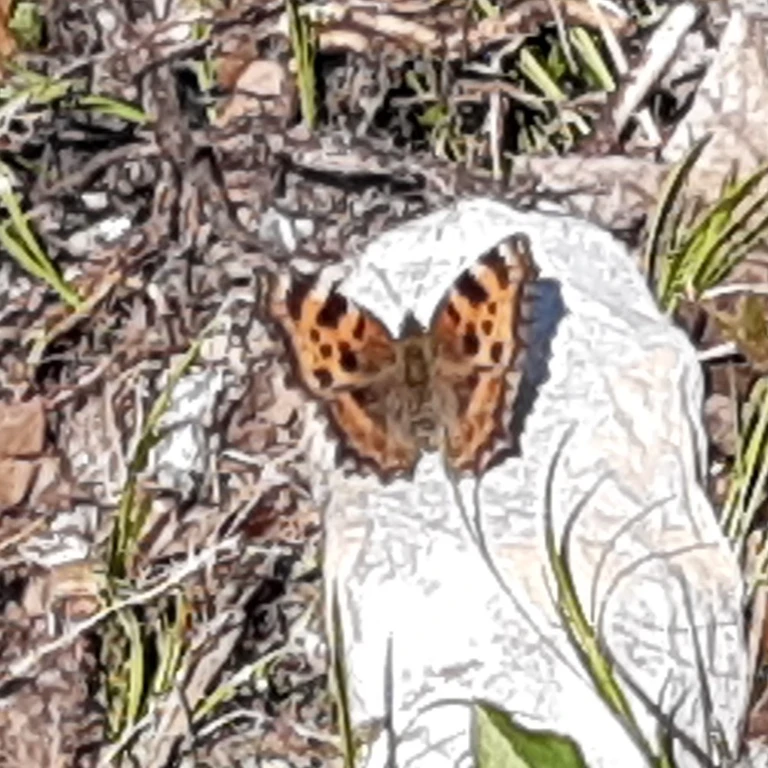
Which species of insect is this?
Nymphalis polychloros
